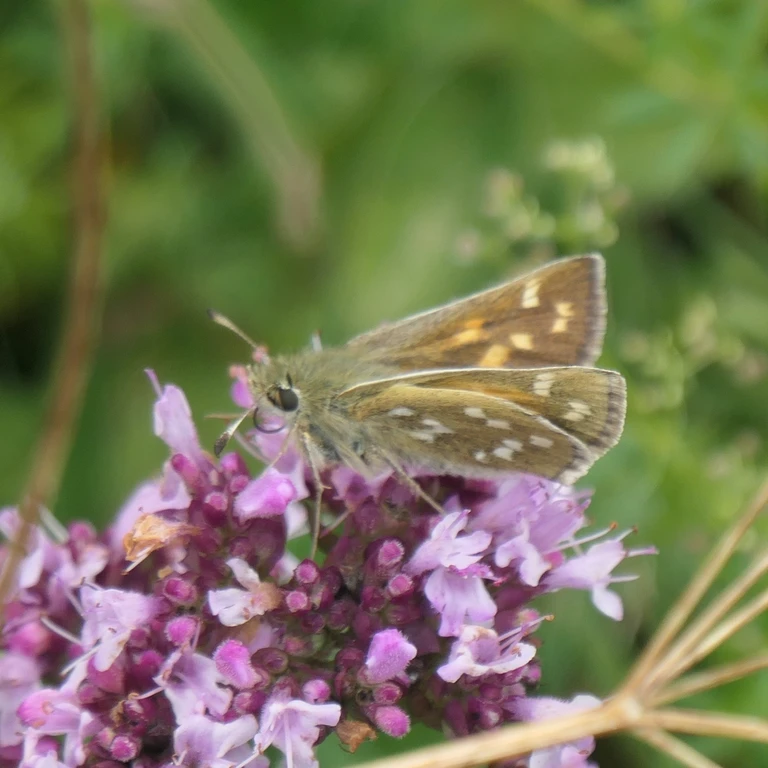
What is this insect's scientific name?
Hesperia comma
